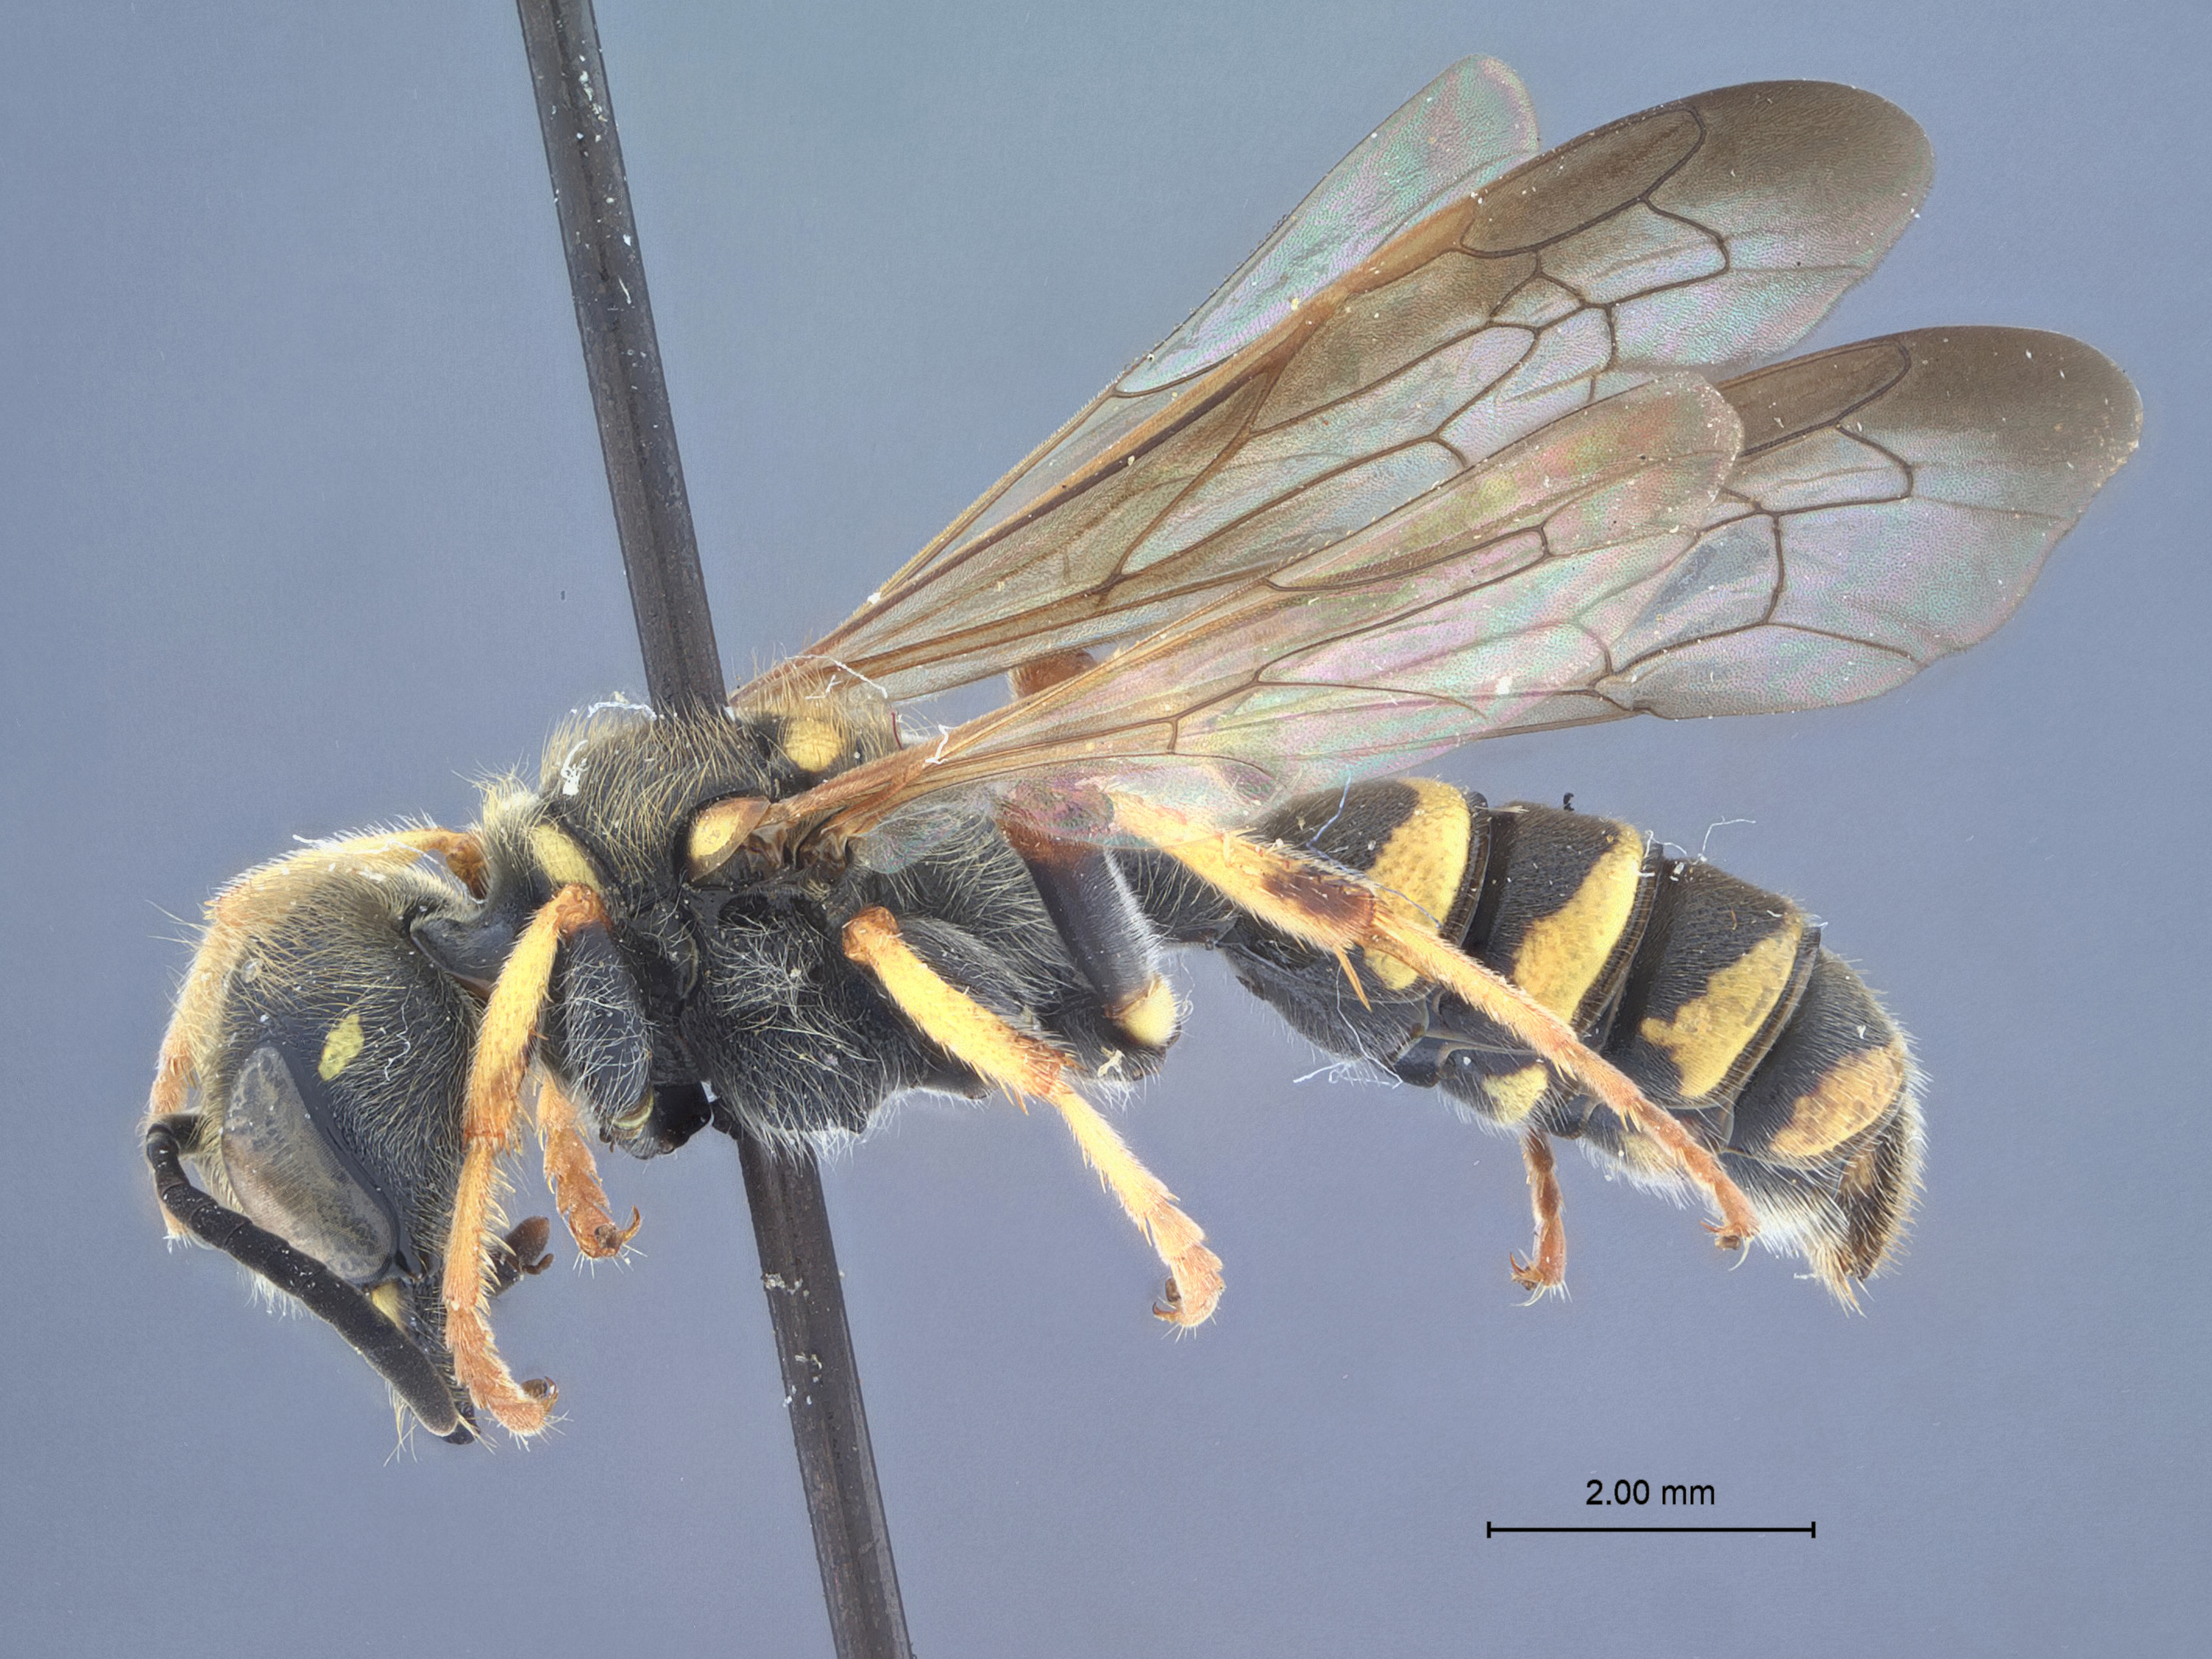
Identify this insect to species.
Cerceris duisi
